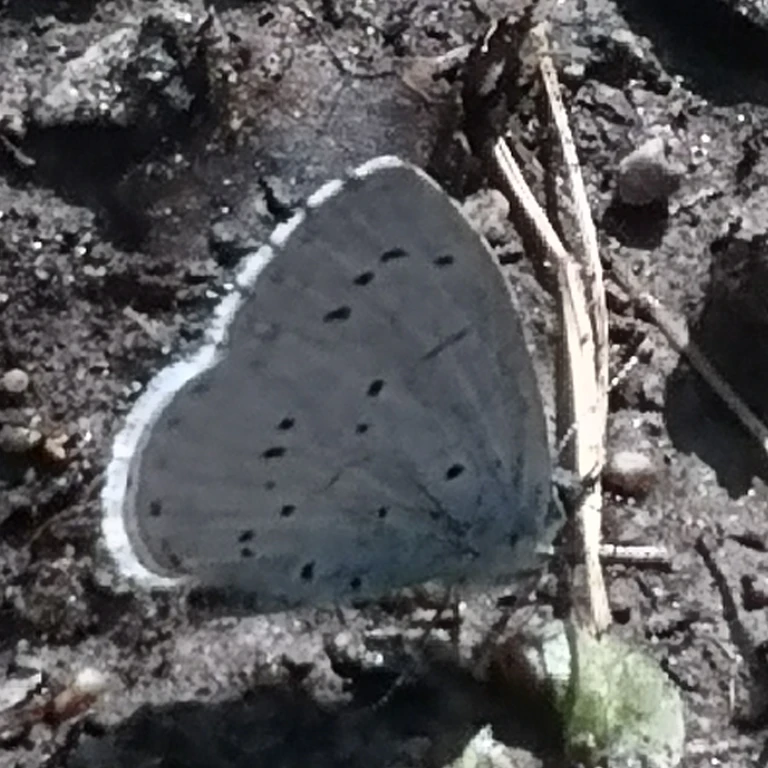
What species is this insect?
Celastrina argiolus
